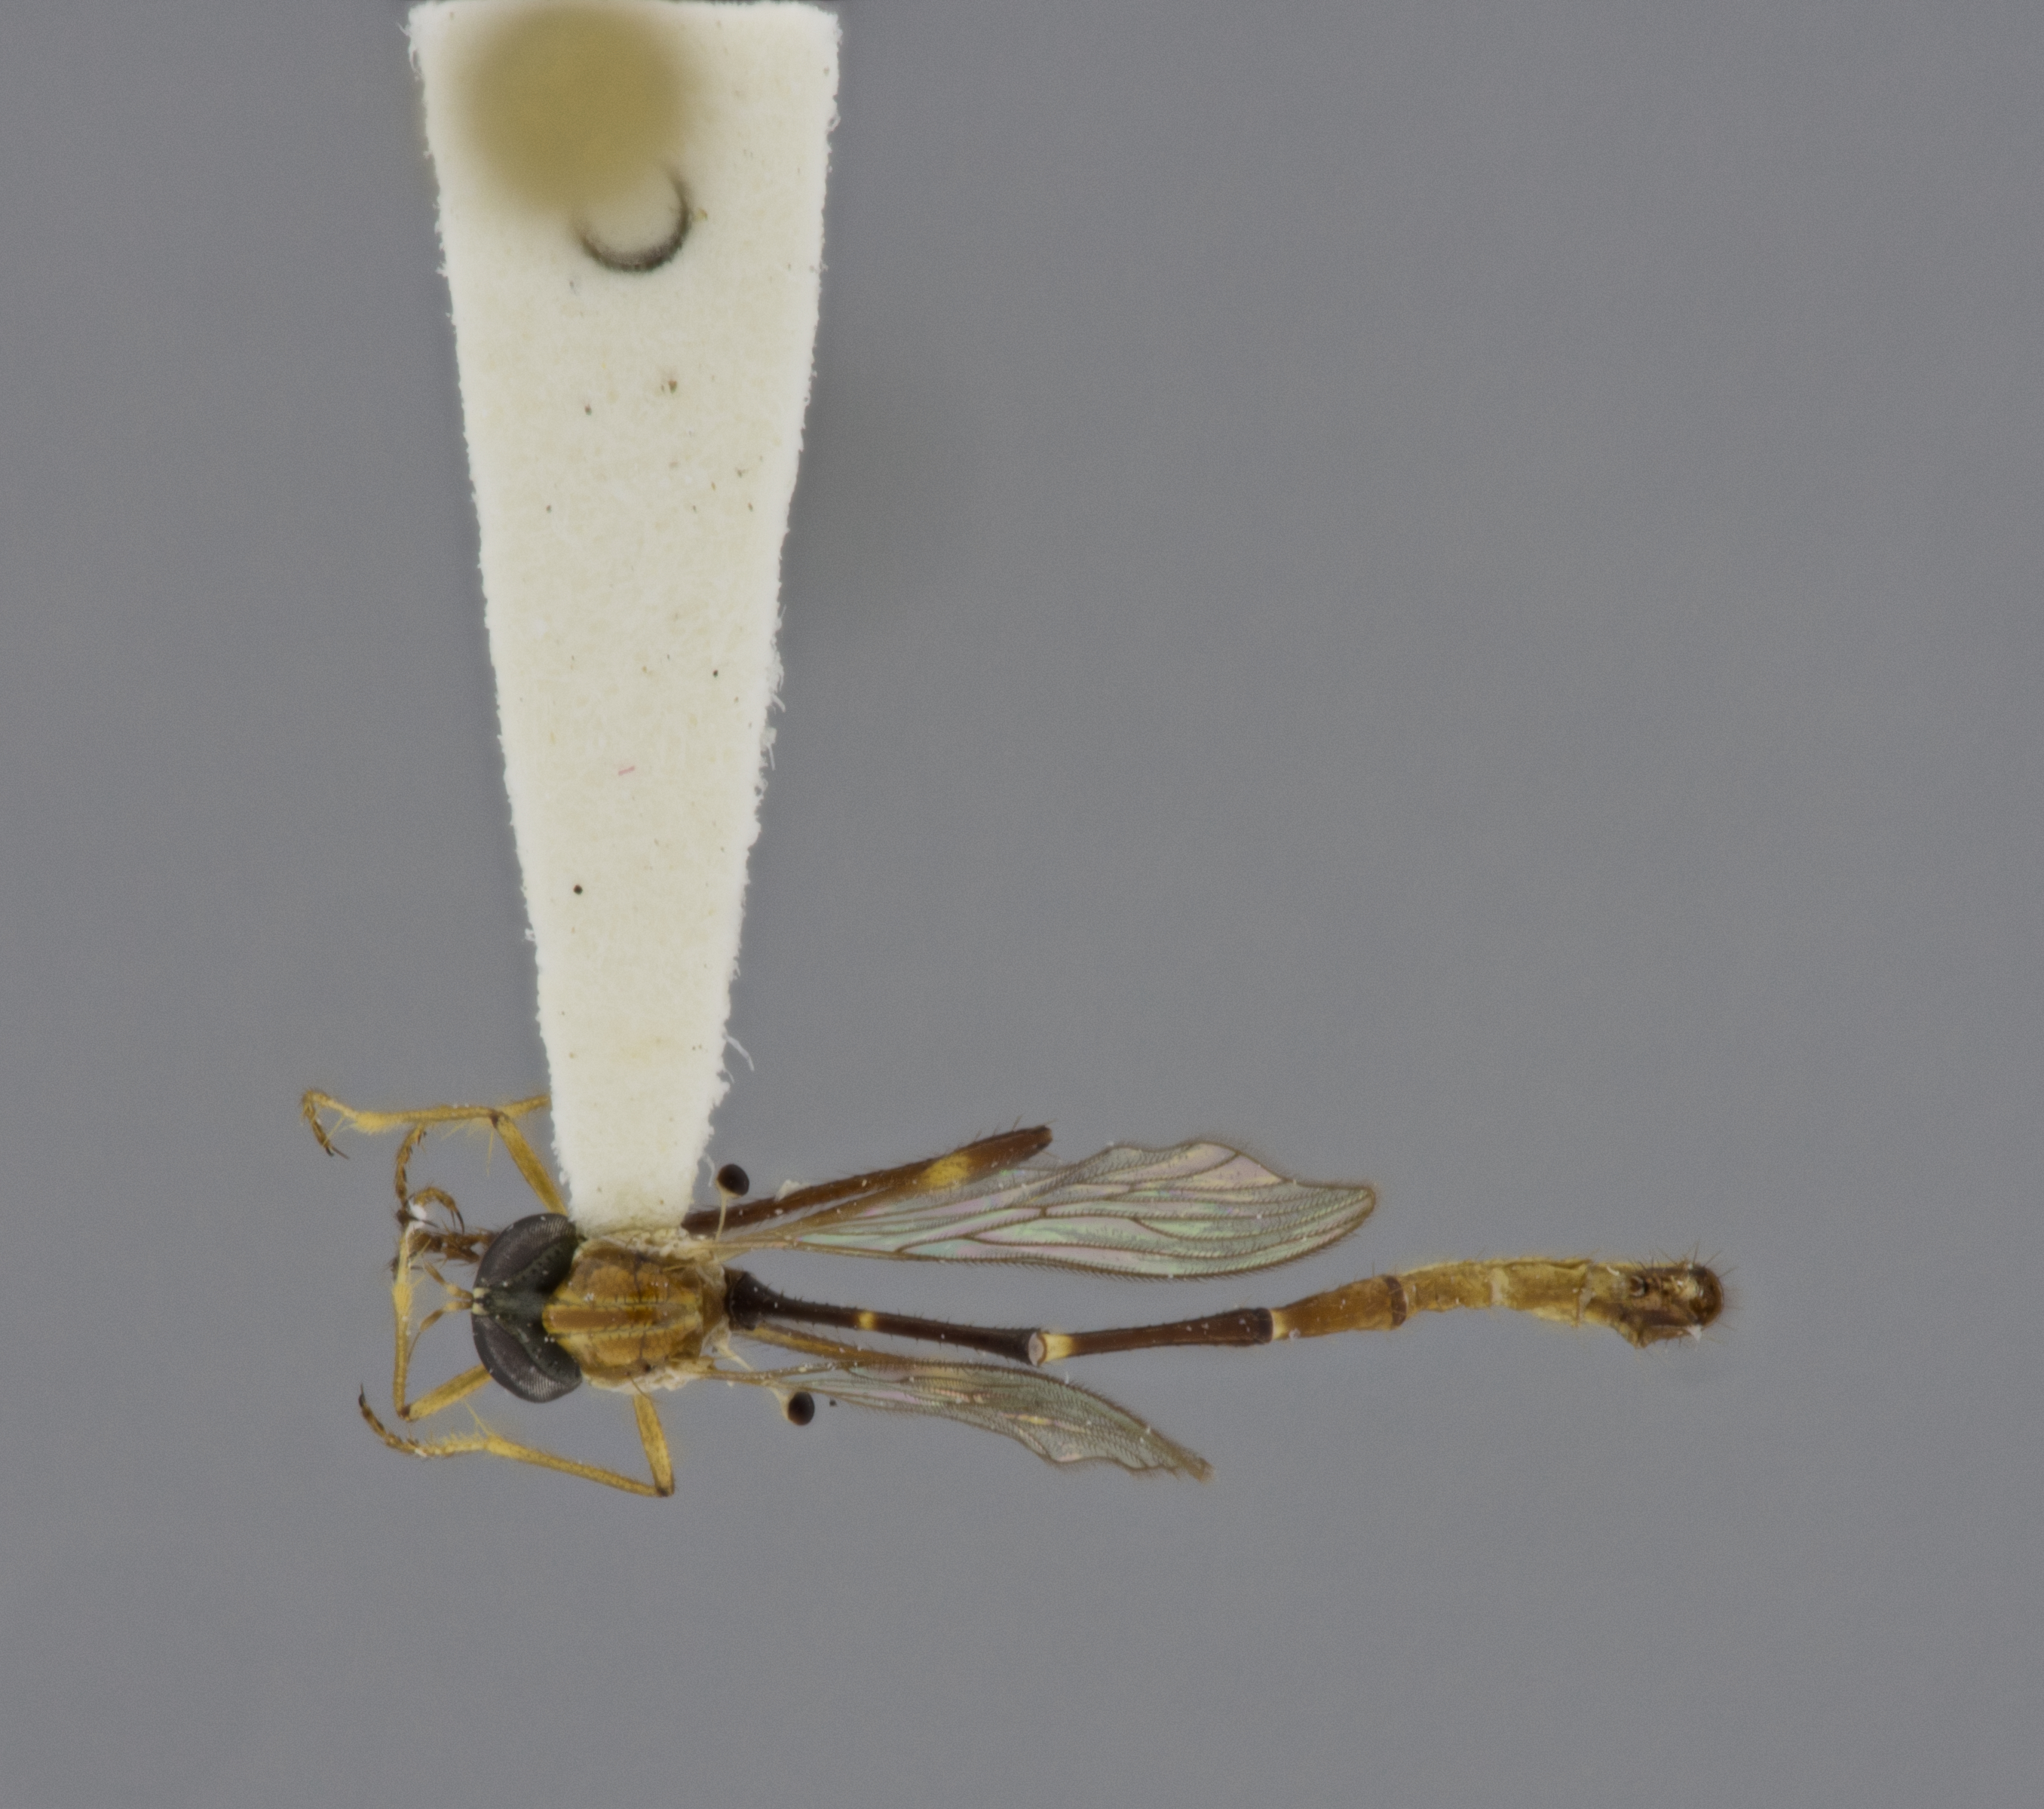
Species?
Schildia microthorax
